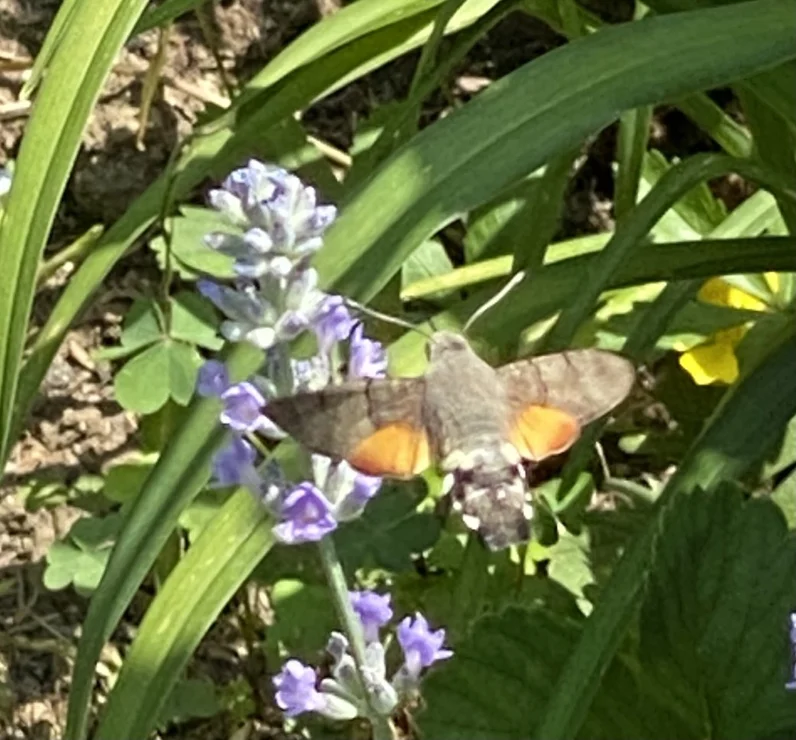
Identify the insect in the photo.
Macroglossum stellatarum
